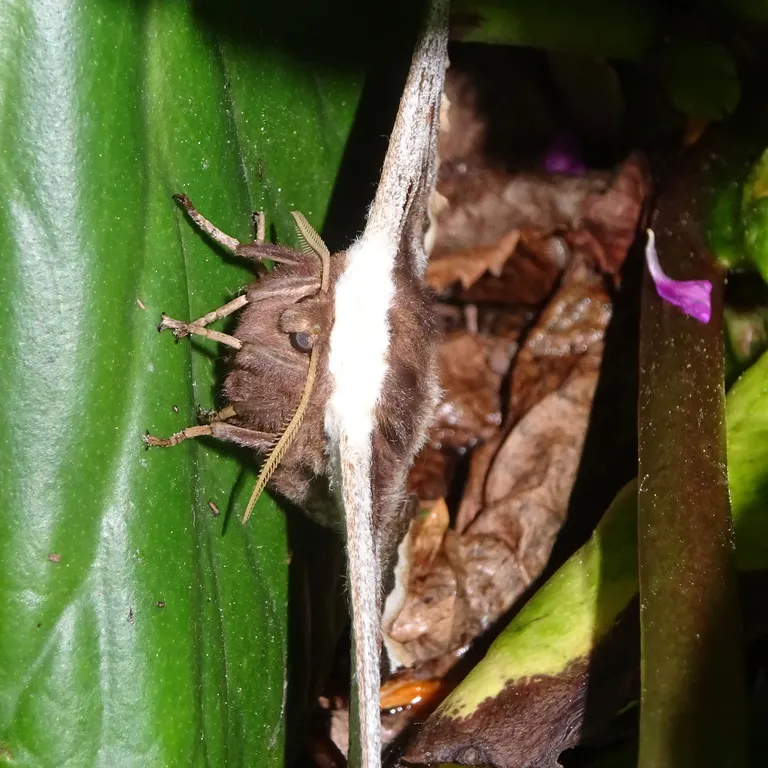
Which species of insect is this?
Saturnia pyri
